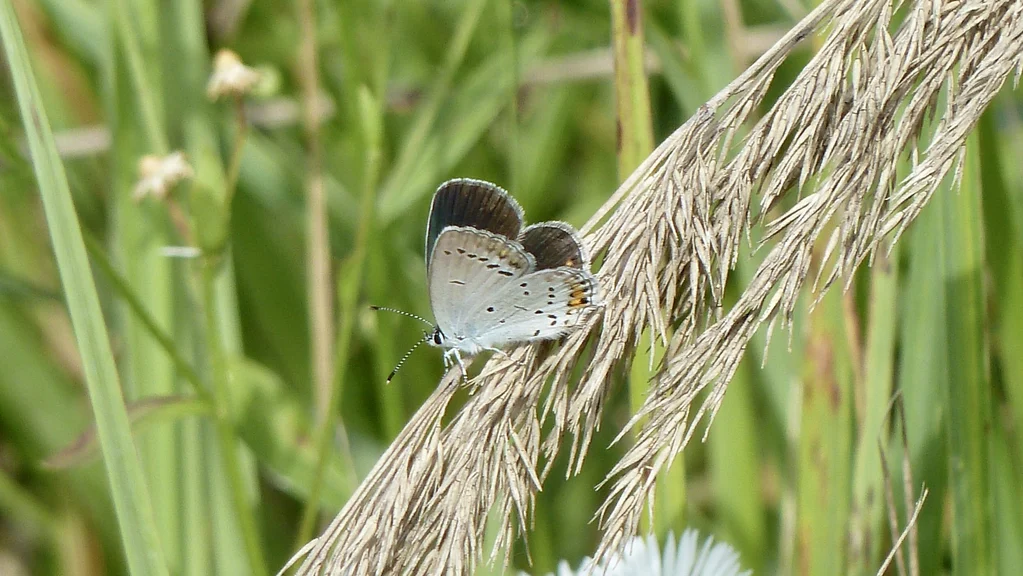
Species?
Cupido argiades (also Elkalyce argiades)
